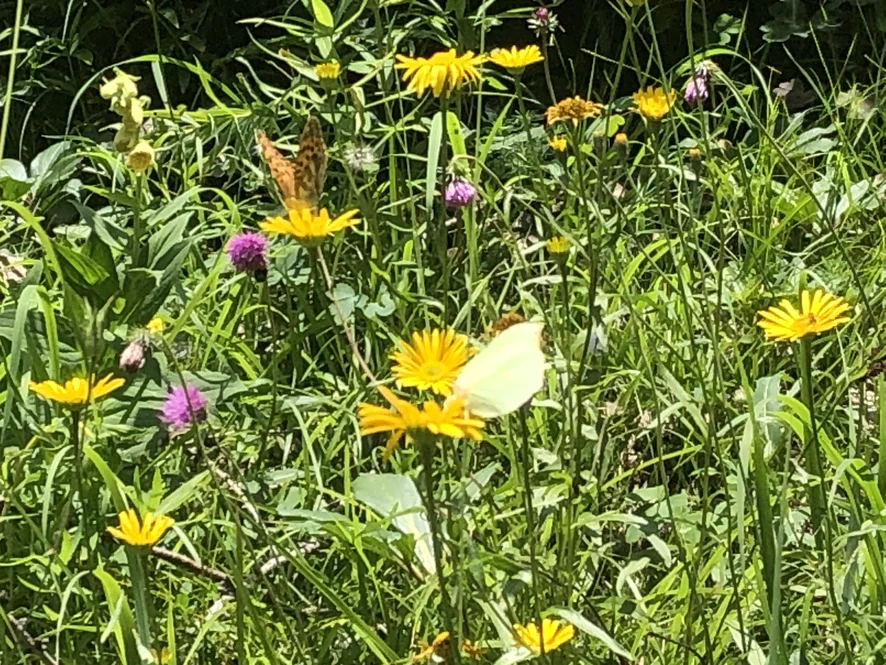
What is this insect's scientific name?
Gonepteryx rhamni
